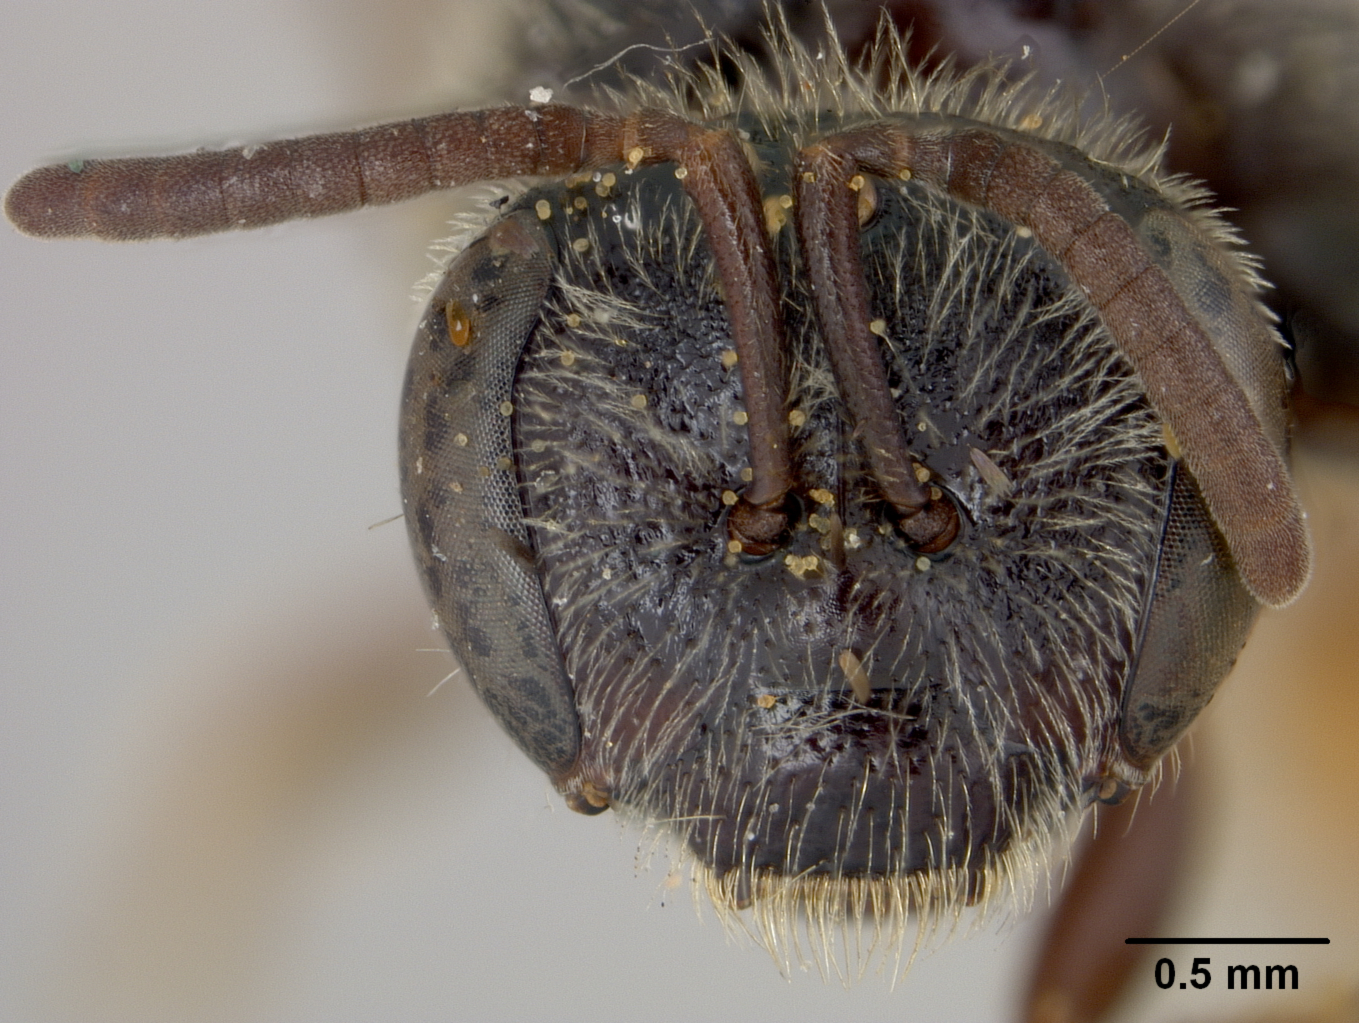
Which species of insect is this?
Halictus arcuatus
